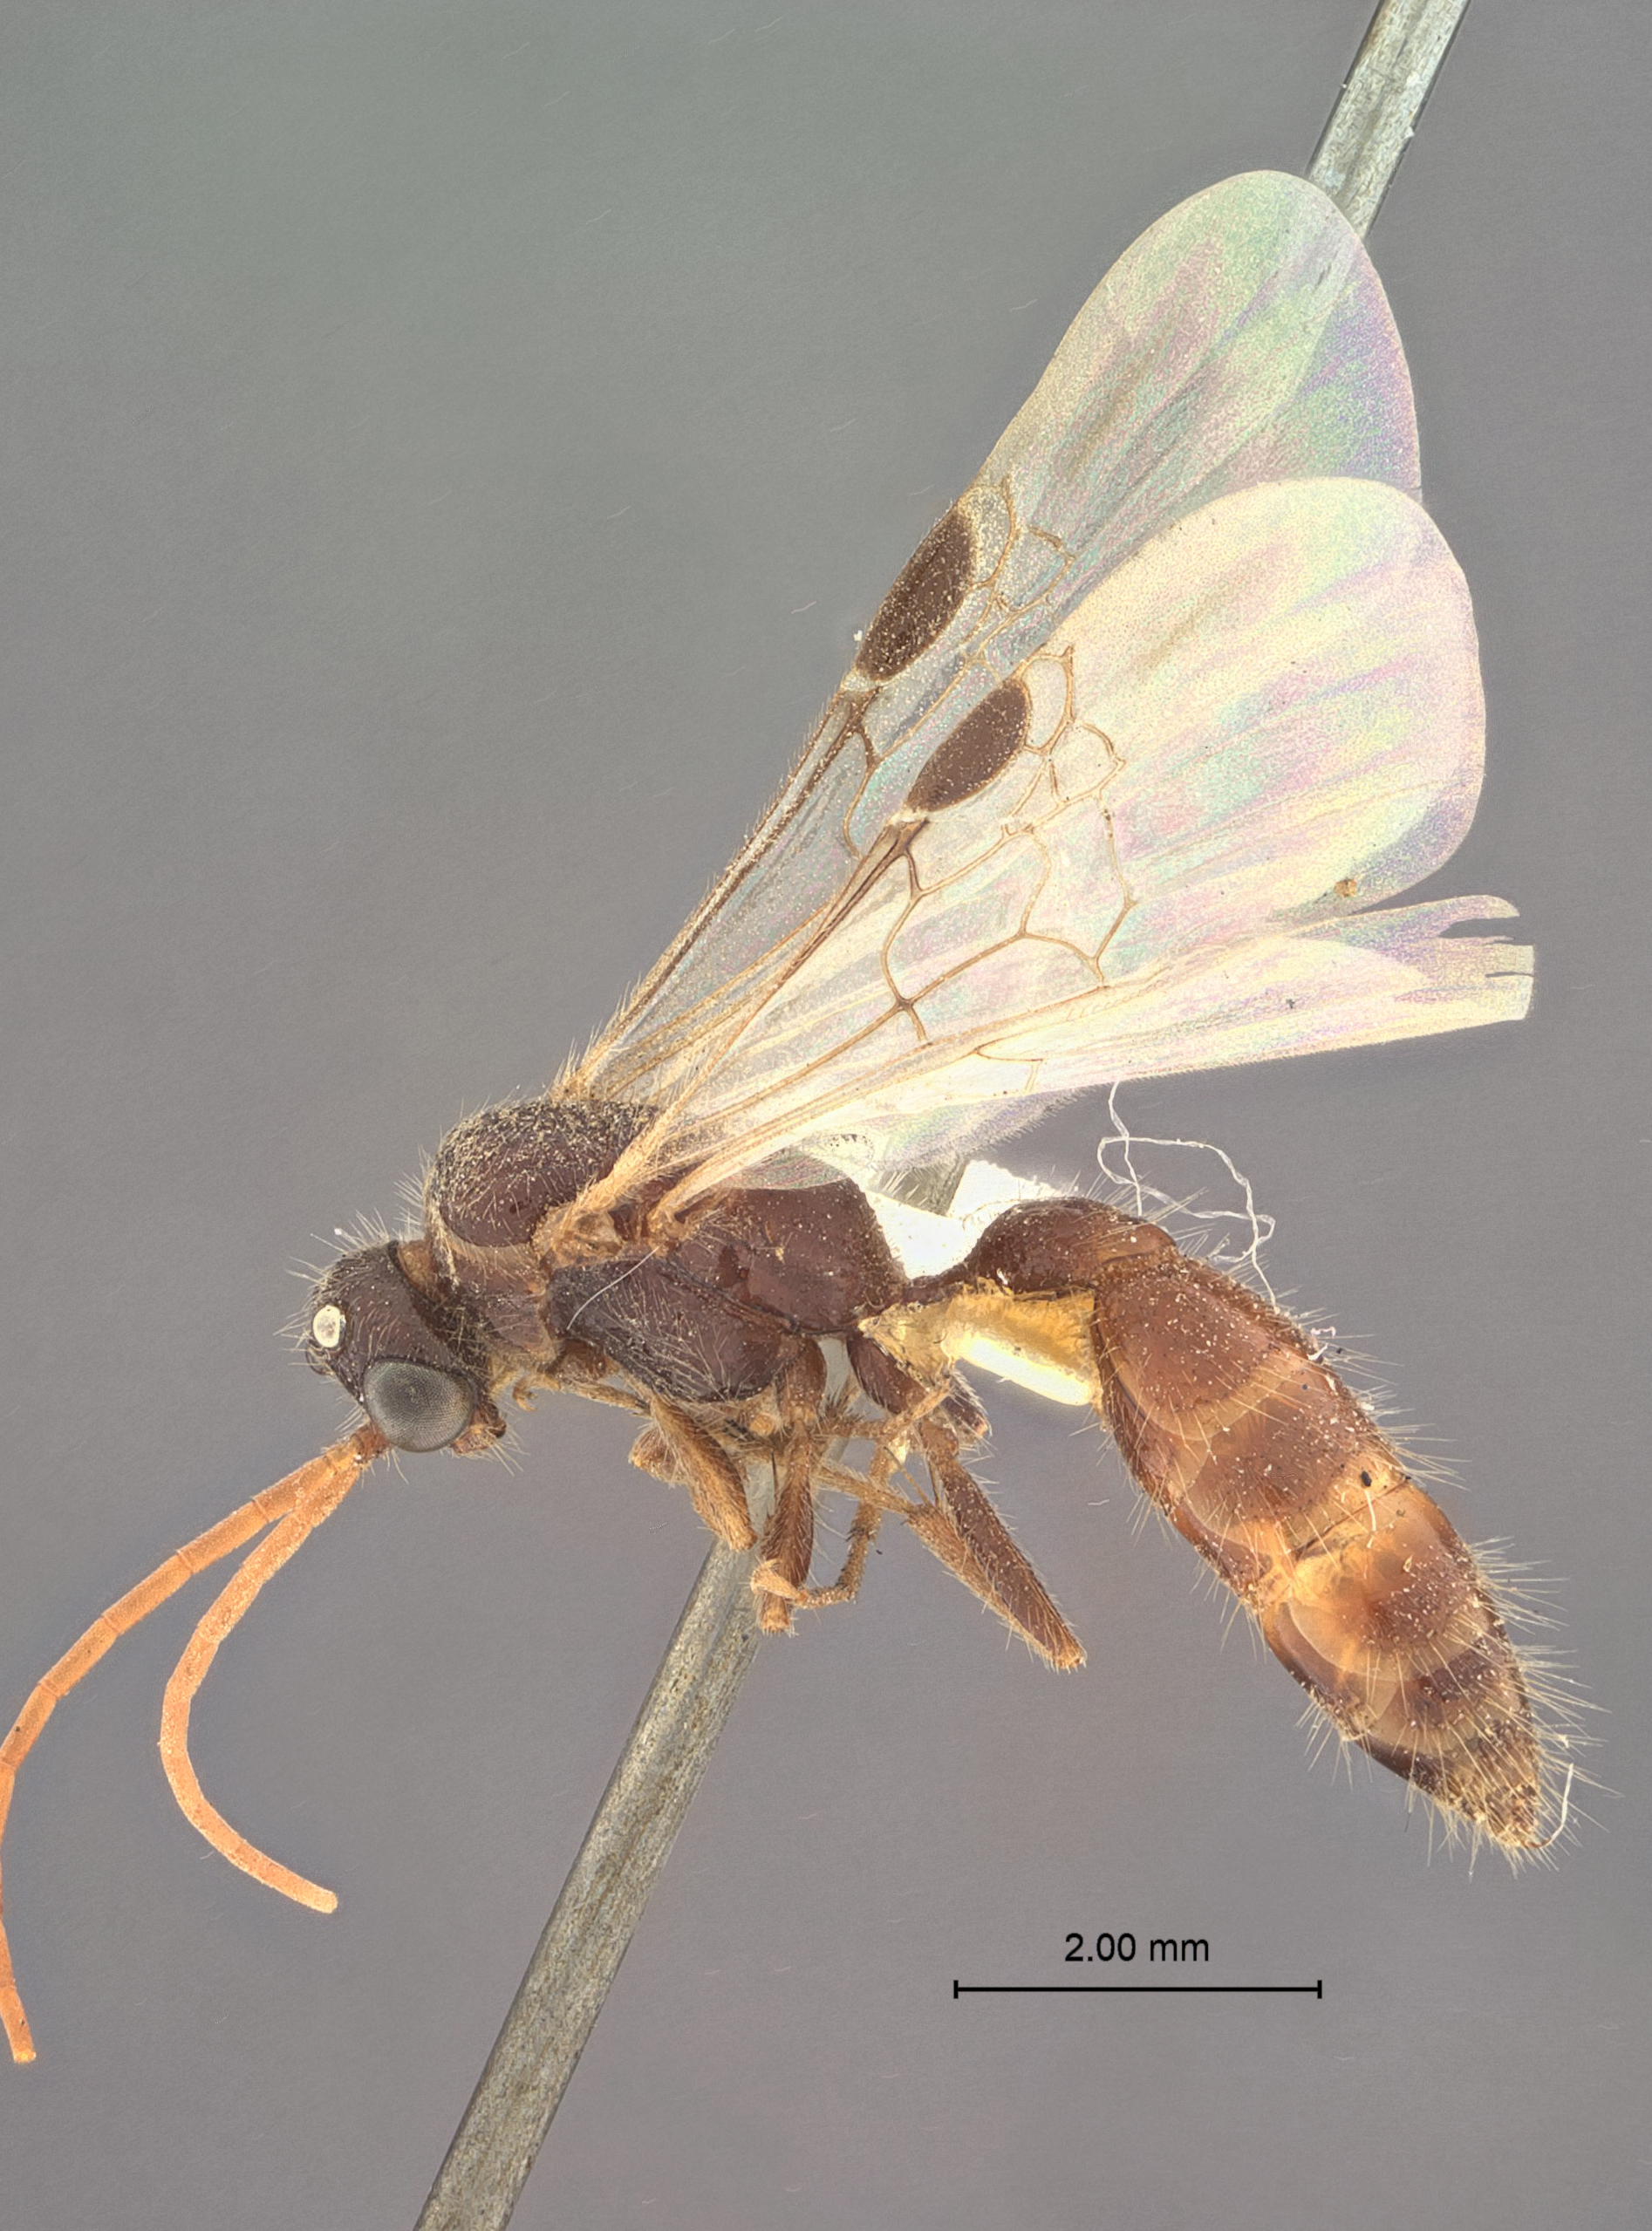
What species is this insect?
Brachycistis semiatra
